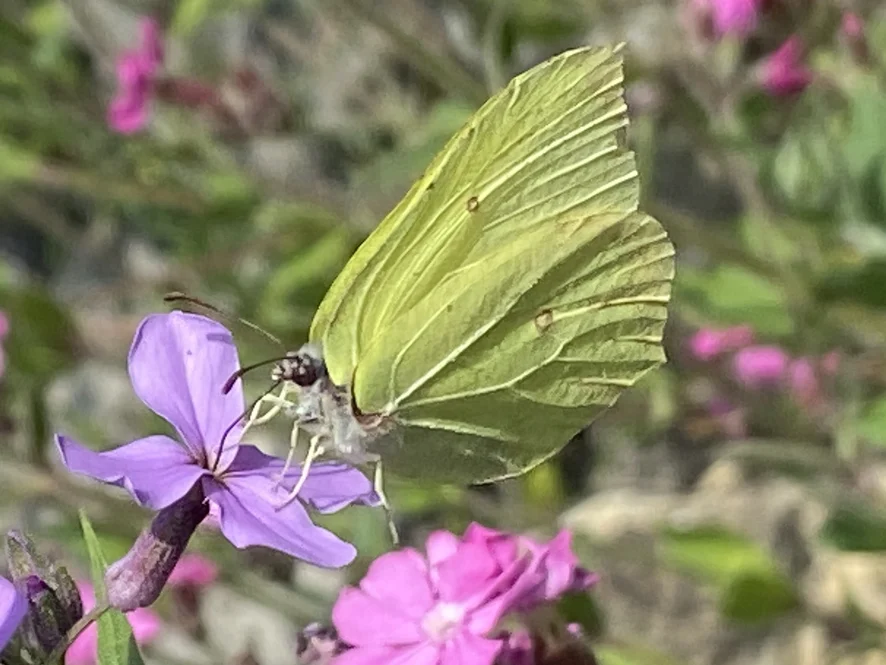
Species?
Gonepteryx rhamni
